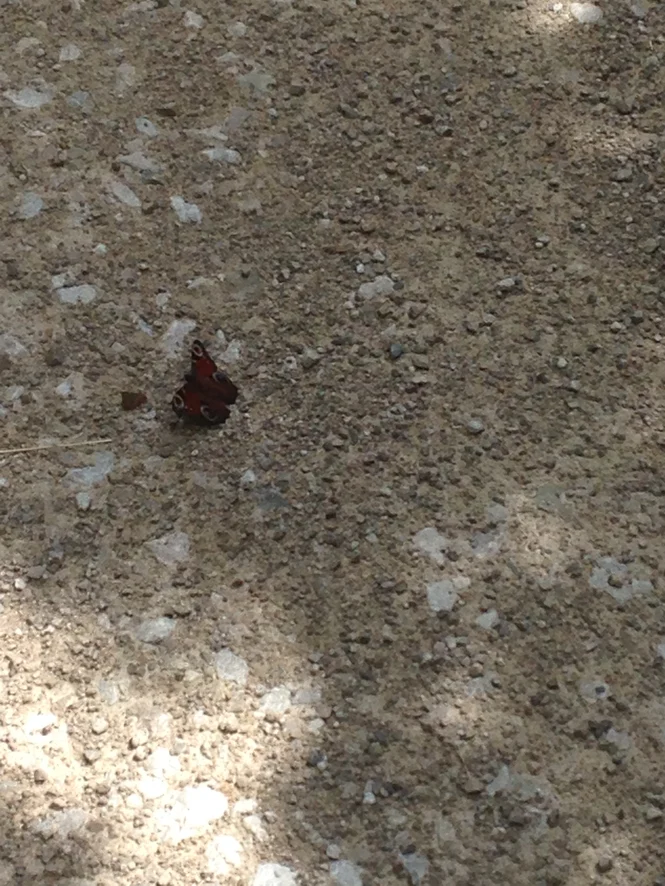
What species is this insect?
Aglais io
